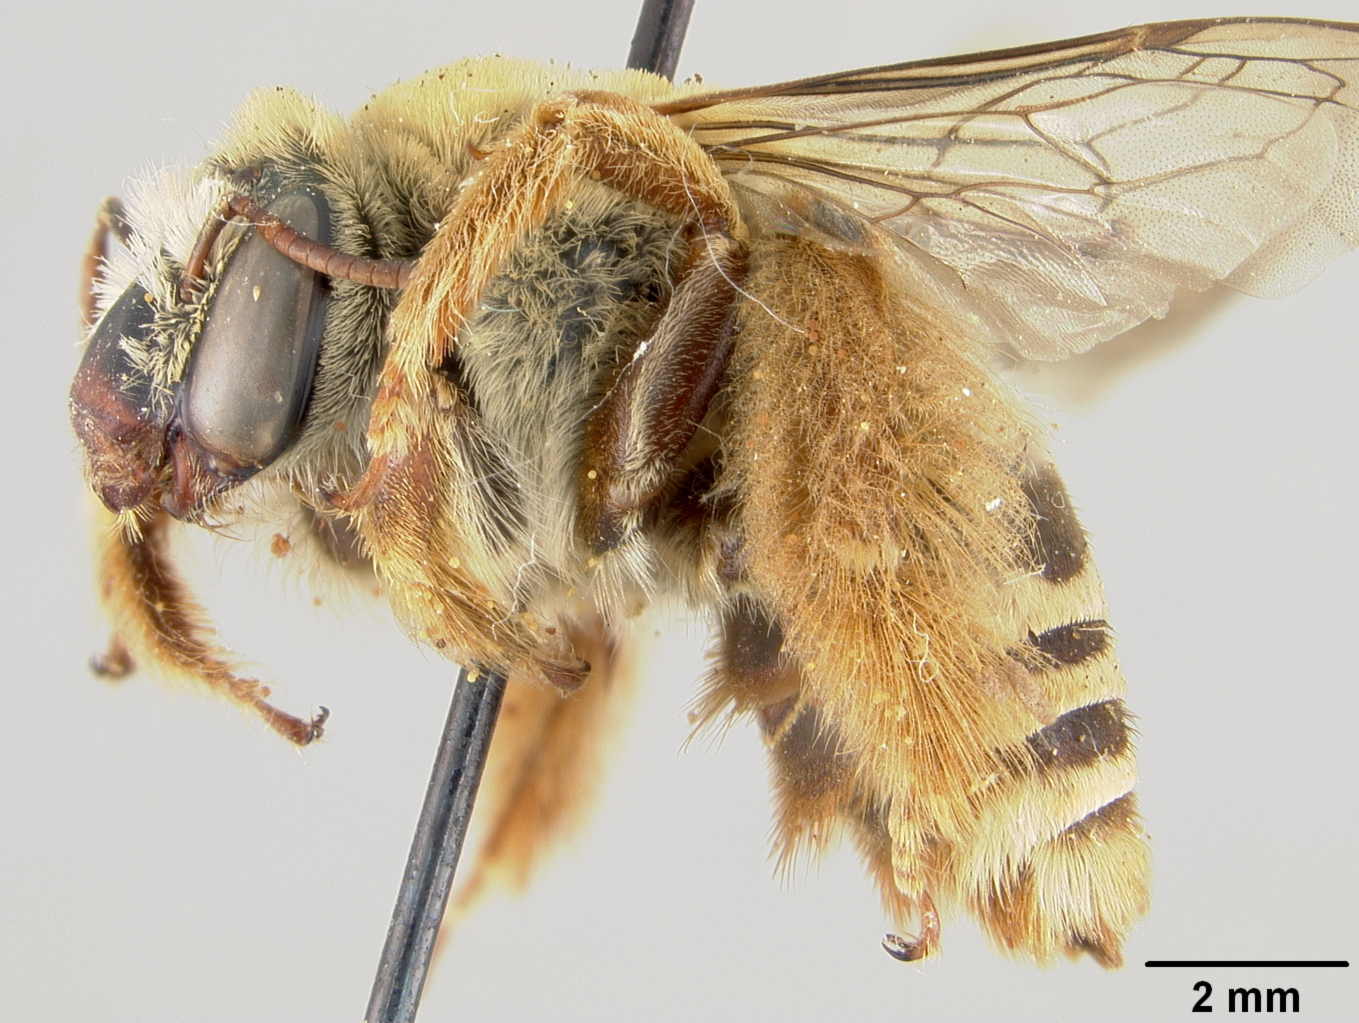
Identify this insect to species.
Diadasia australis
